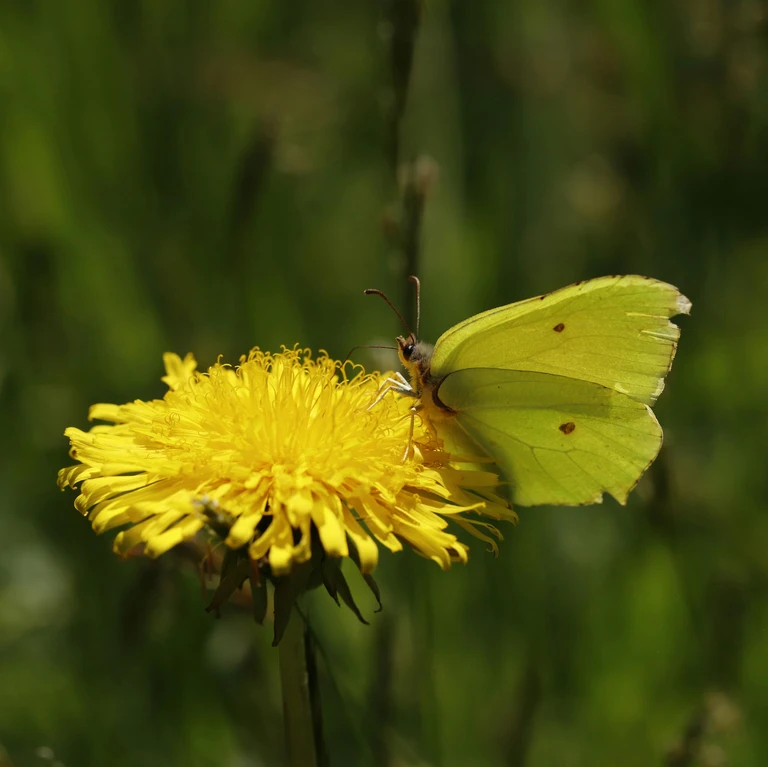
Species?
Gonepteryx rhamni
